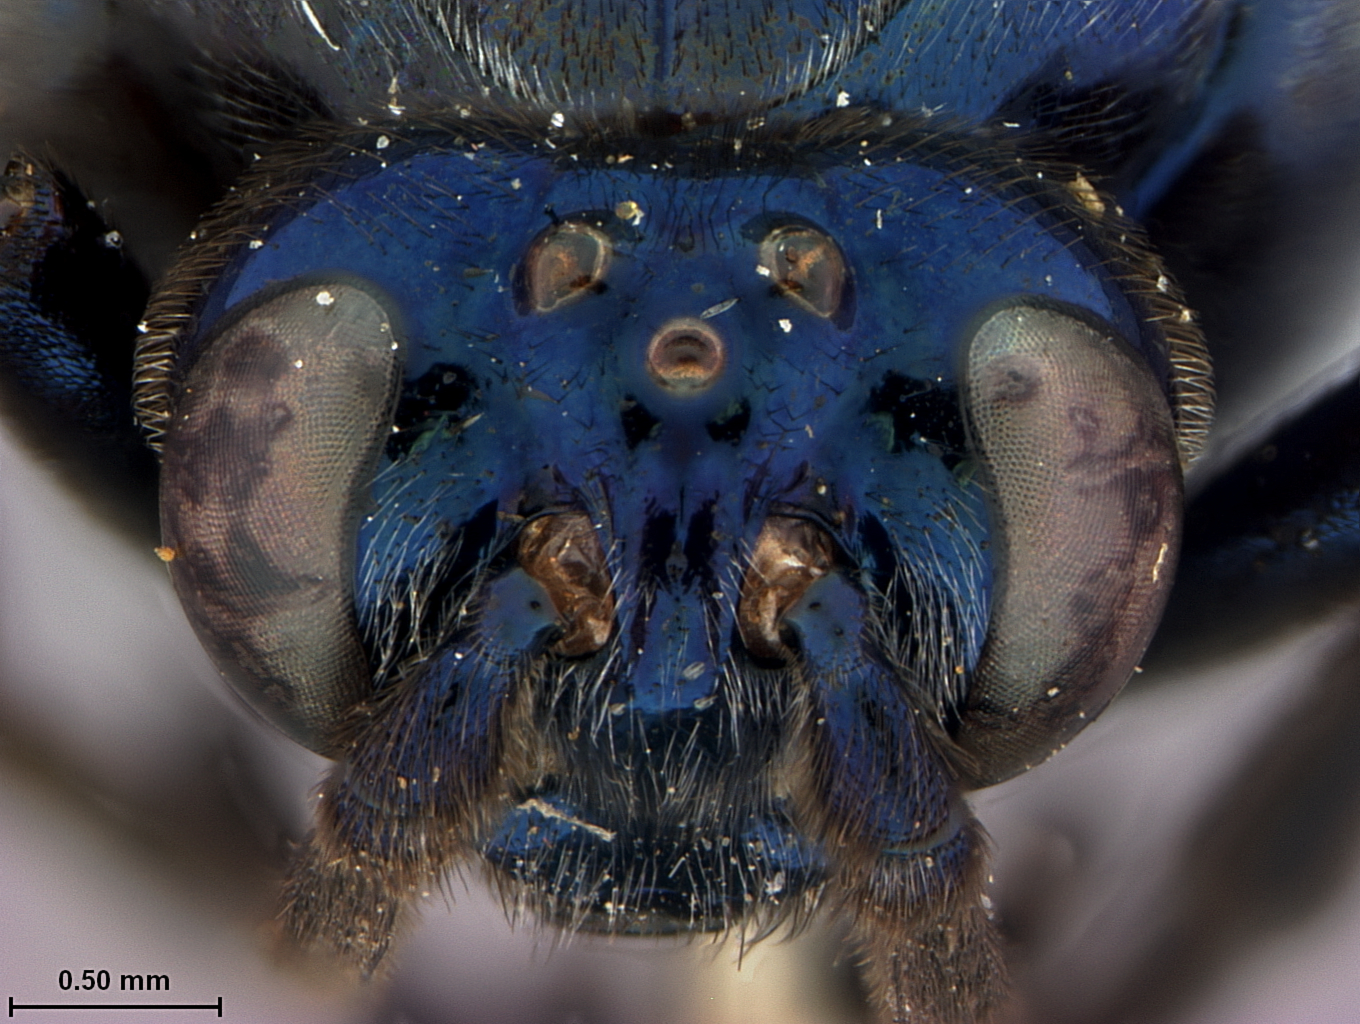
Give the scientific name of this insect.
Cibdela melanoptera
